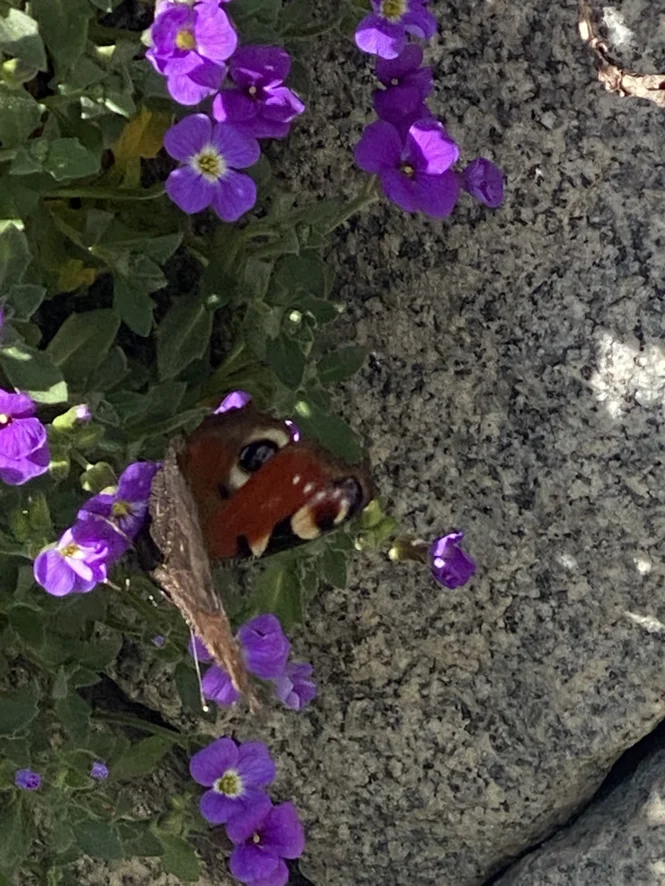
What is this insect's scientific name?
Aglais io
